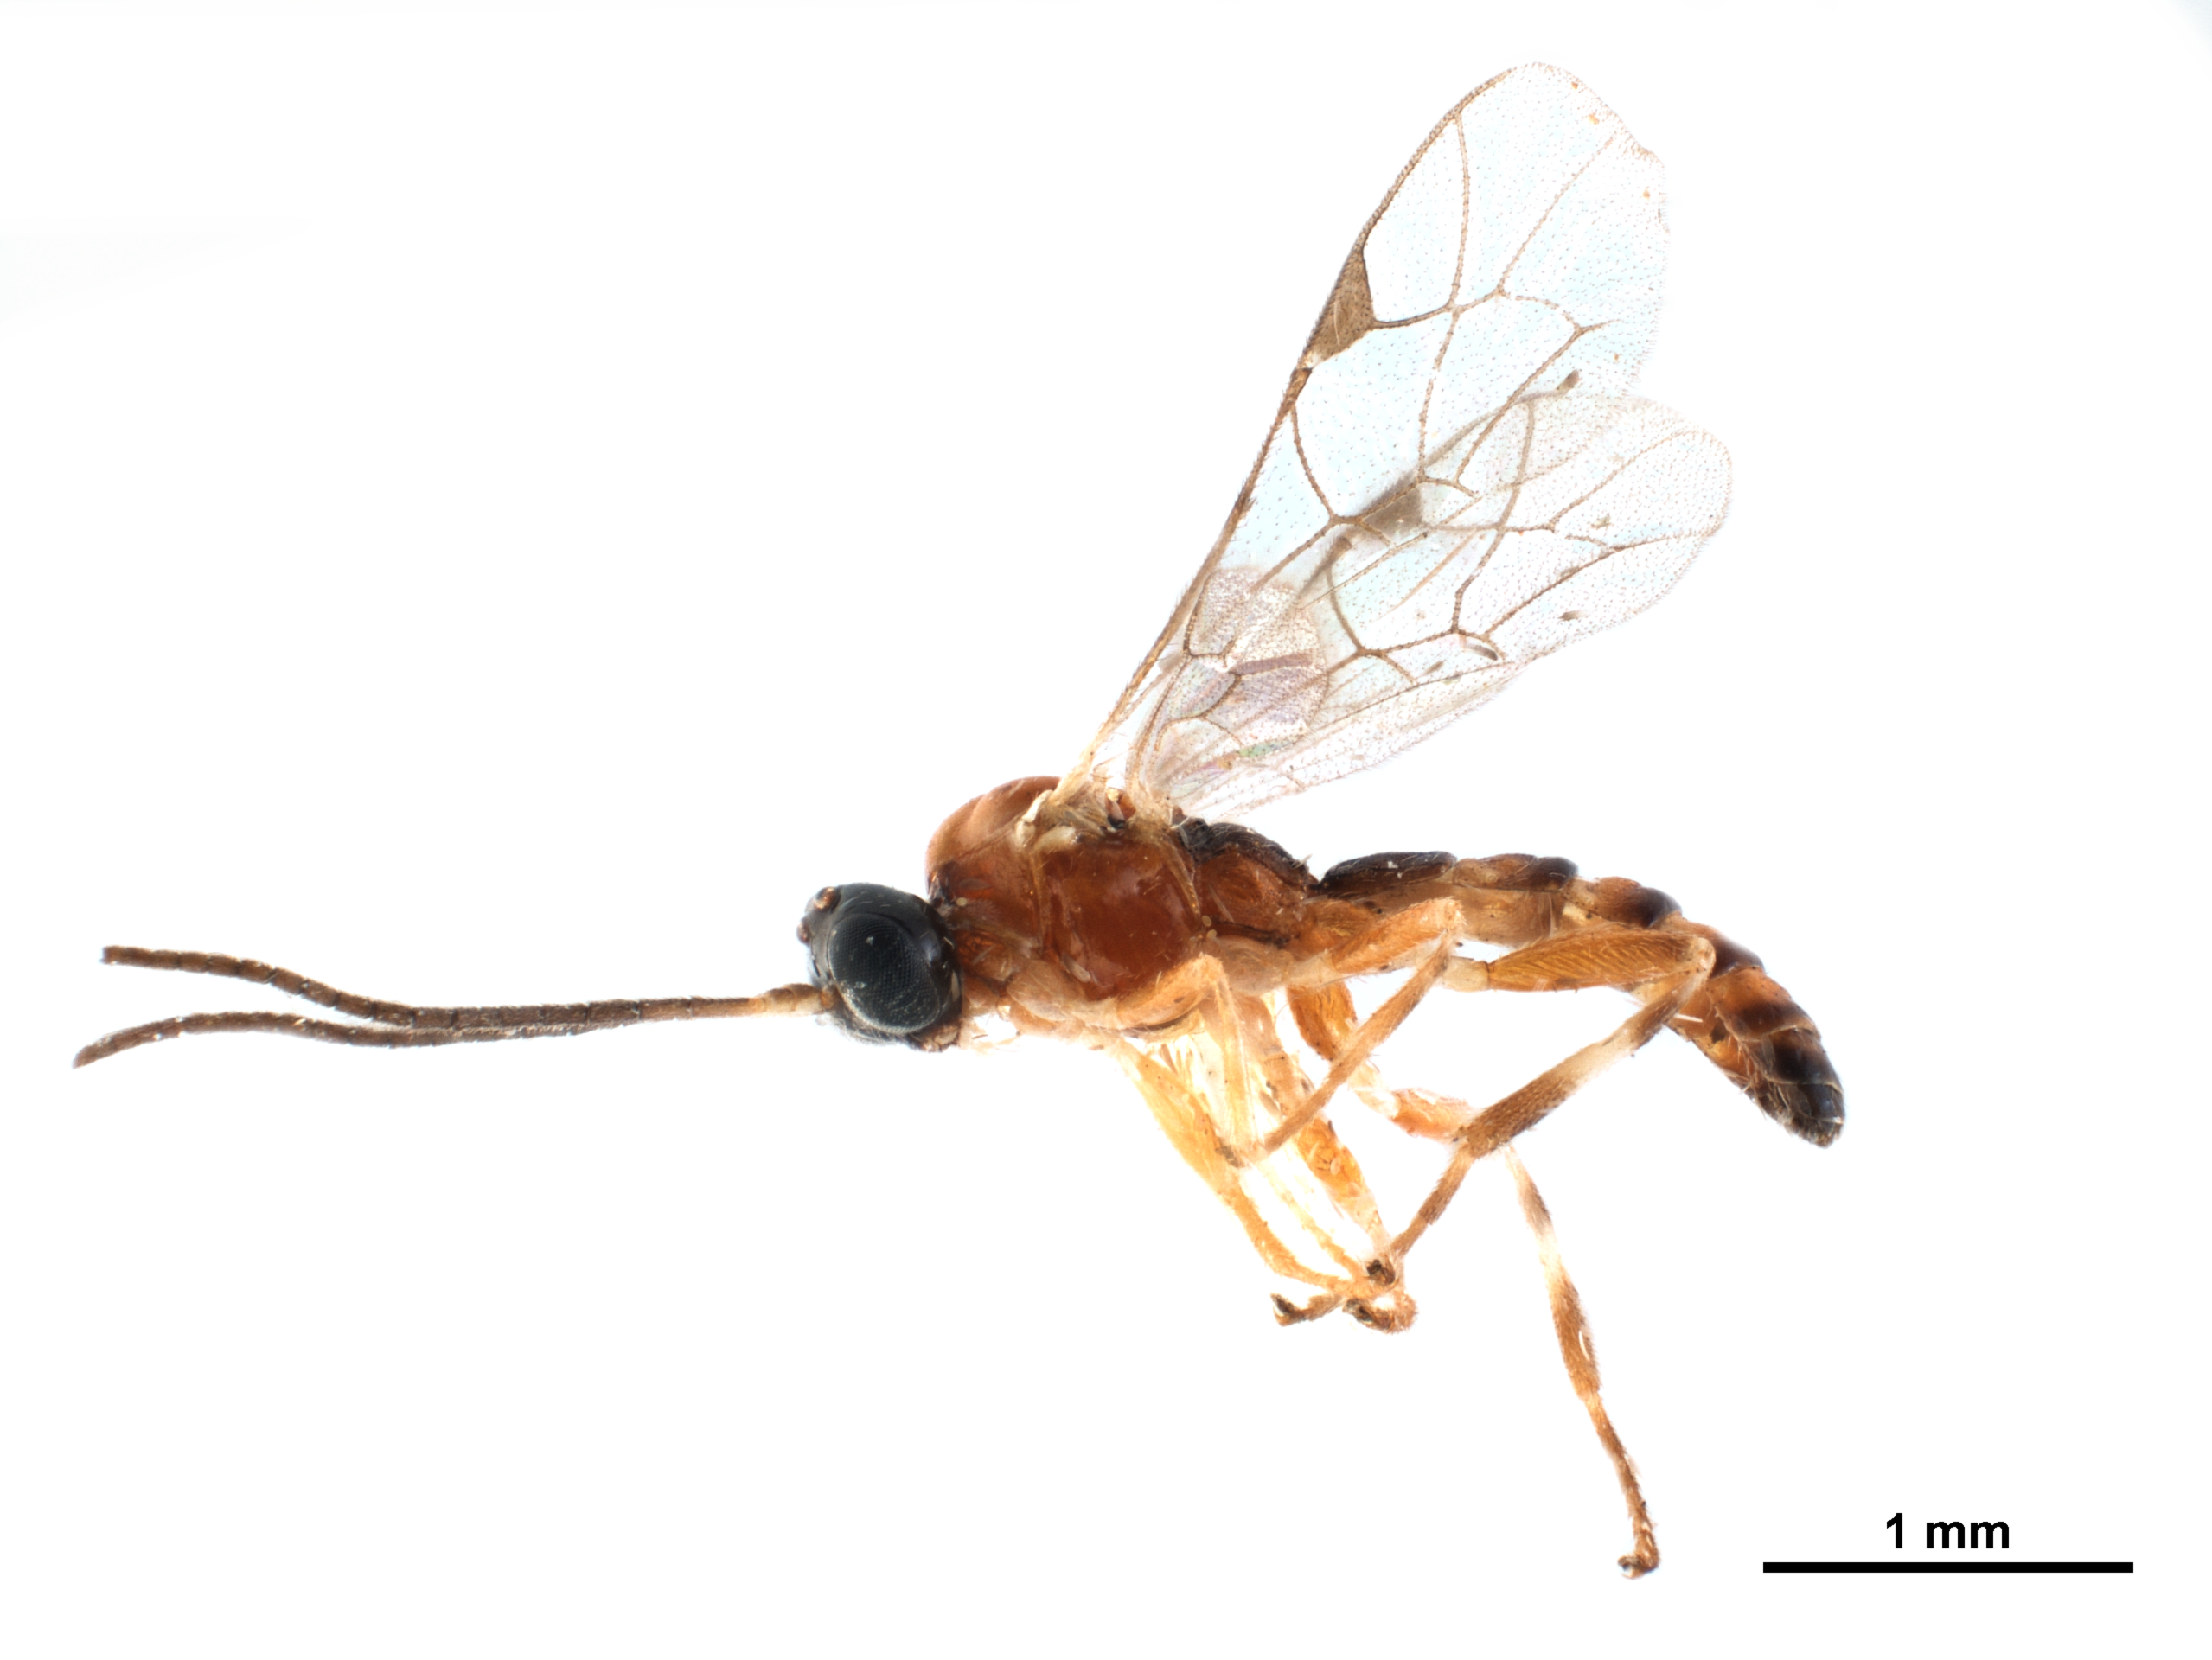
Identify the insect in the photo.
Flacopimpla nigriceps
